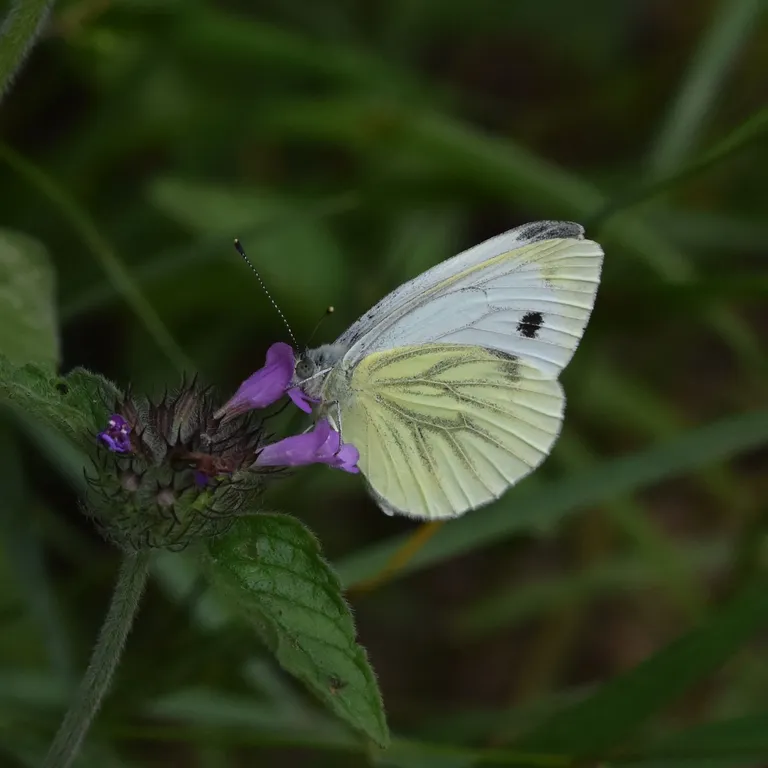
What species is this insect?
Pieris napi
